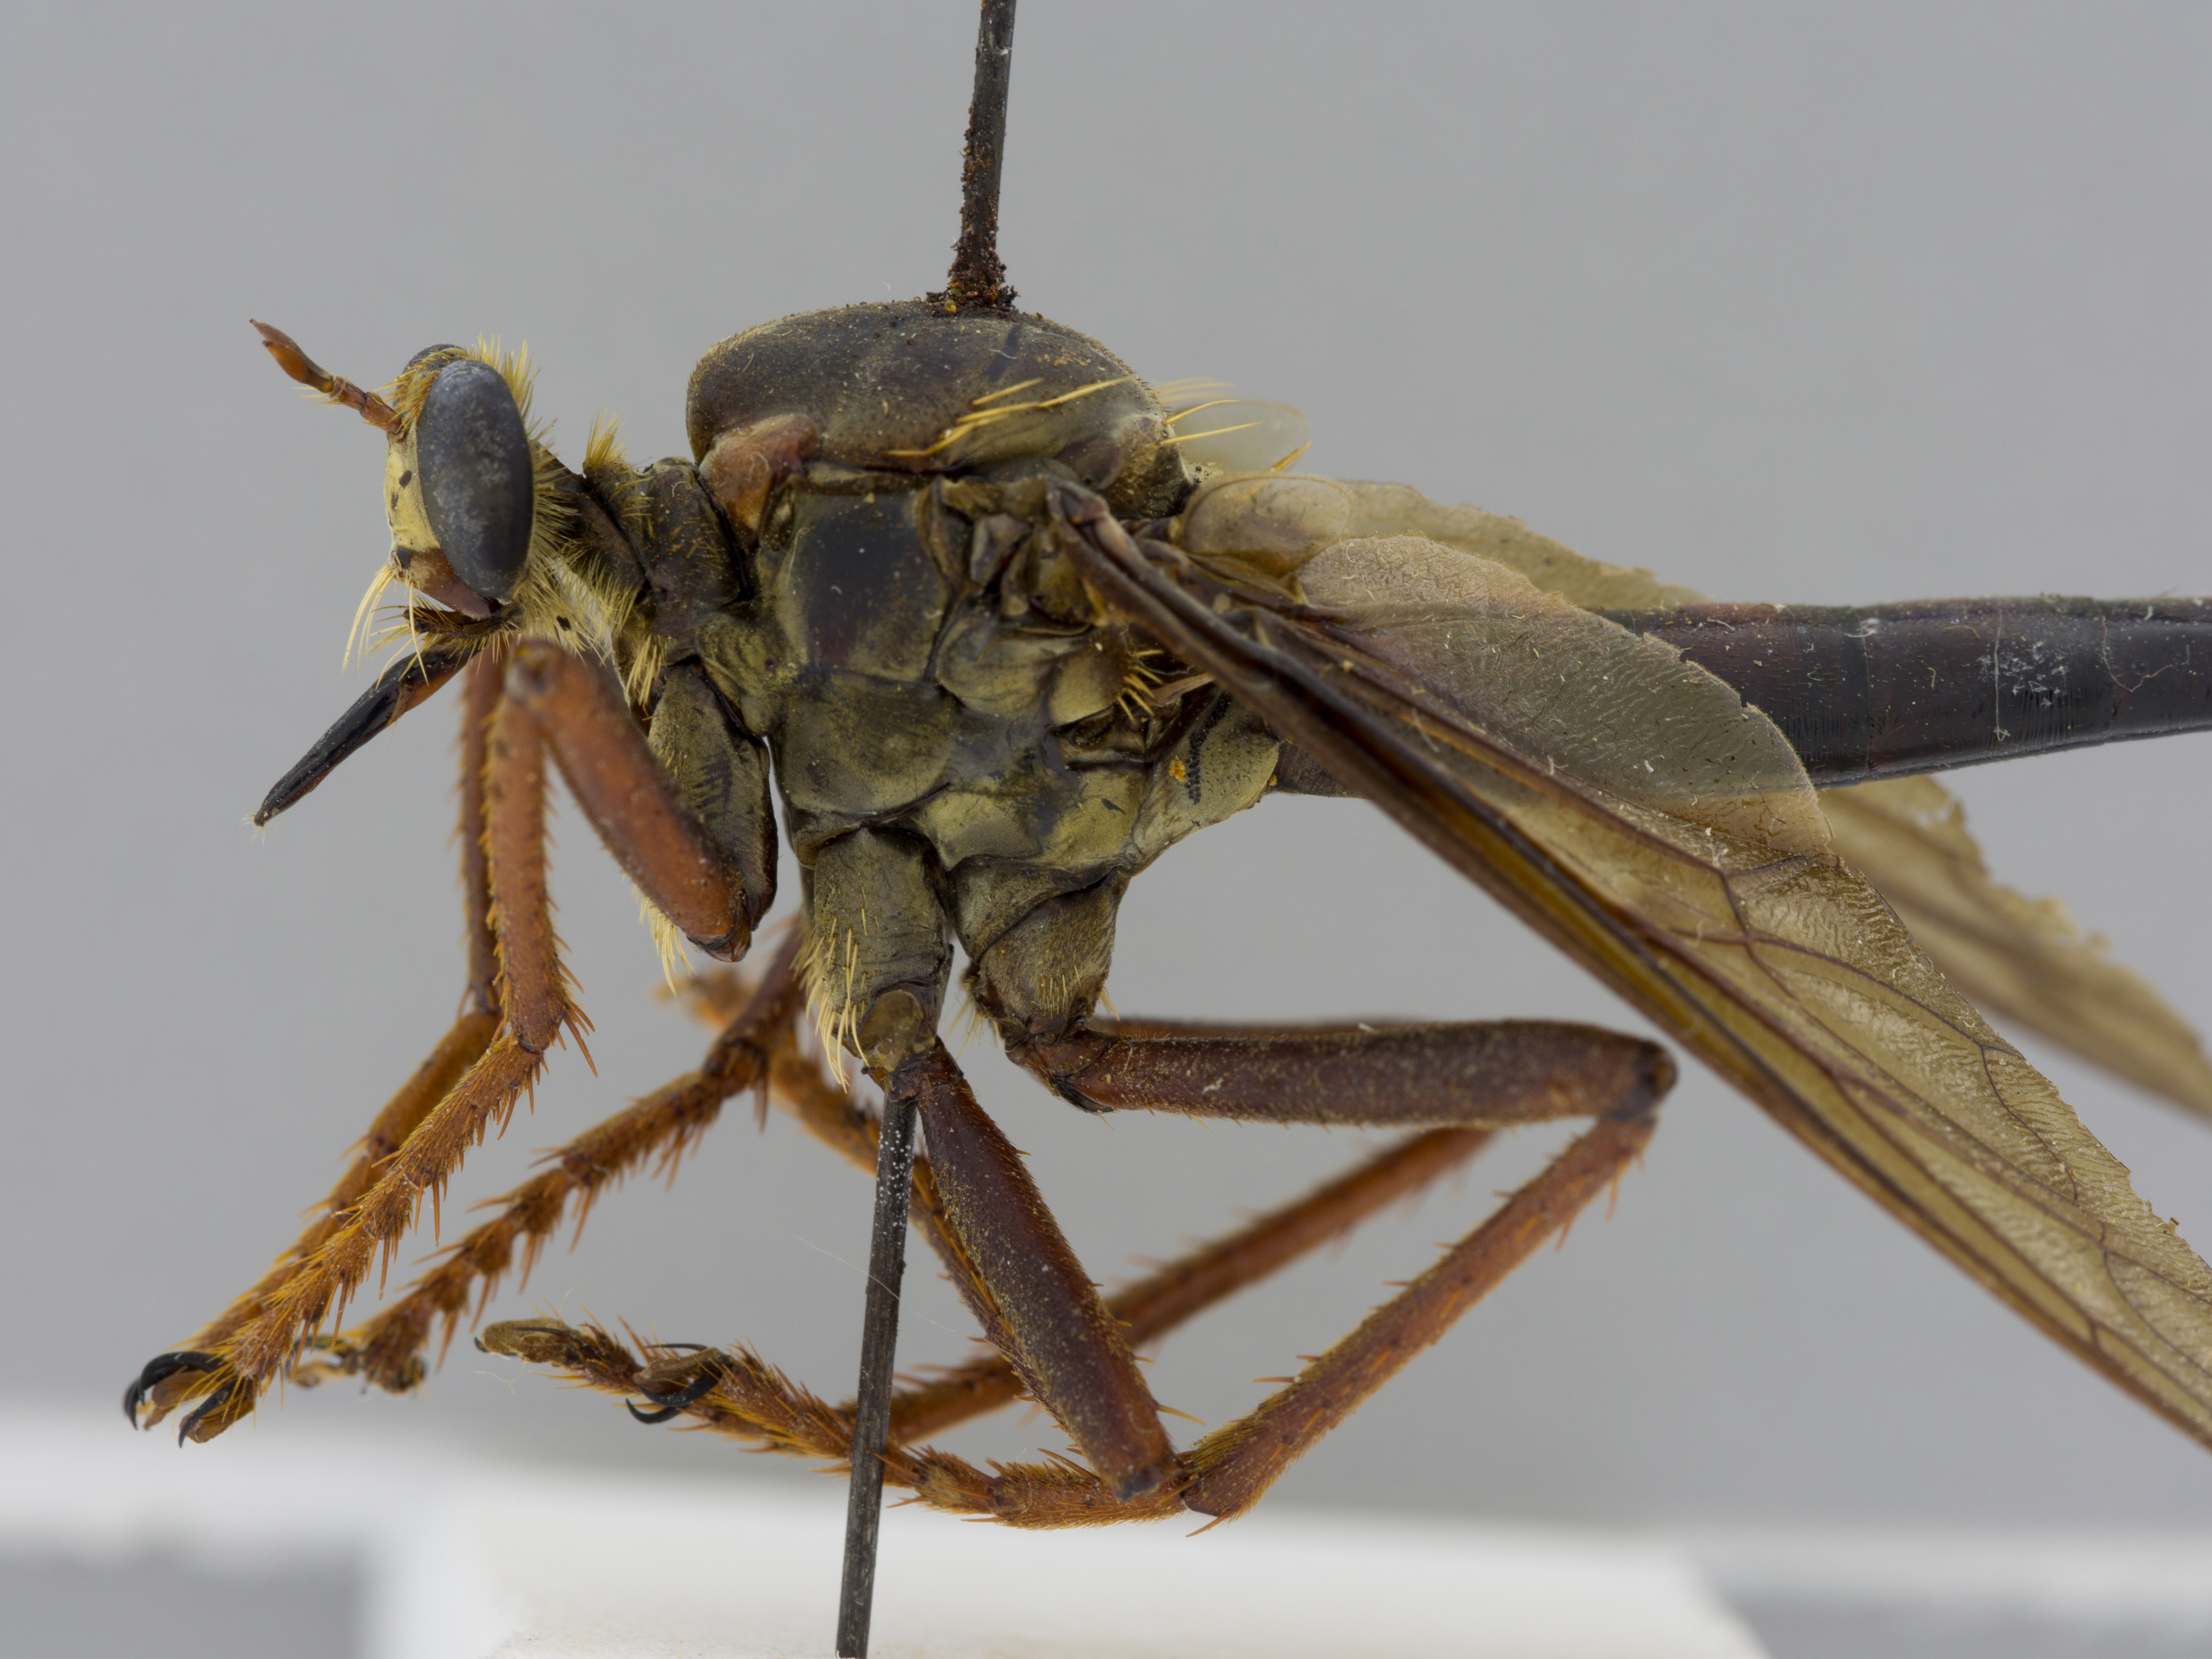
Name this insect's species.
Microstylum morosum
